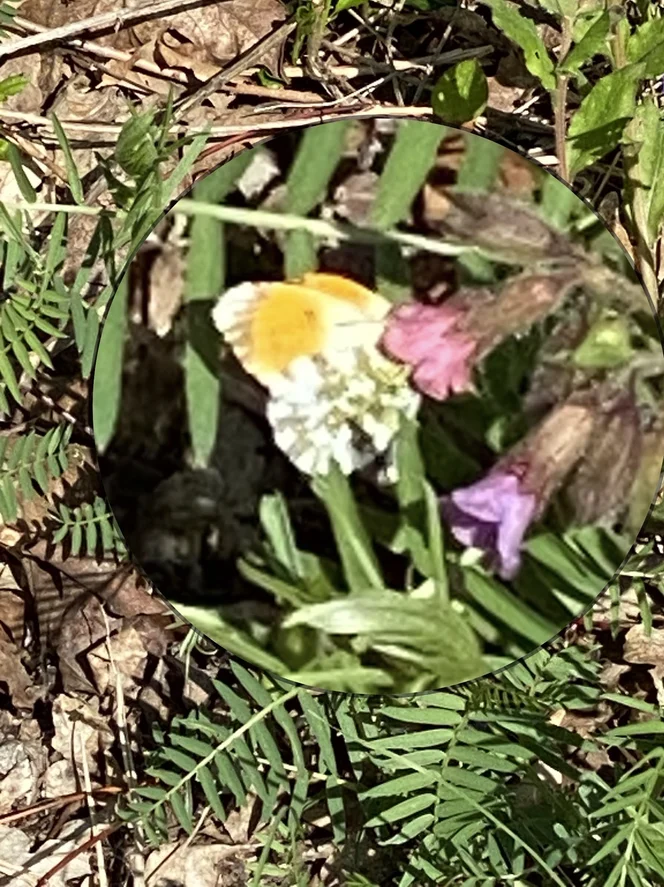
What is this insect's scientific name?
Anthocharis cardamines
